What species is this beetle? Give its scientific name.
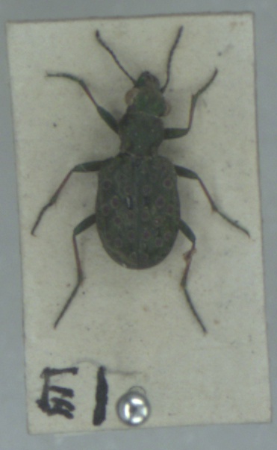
Elaphrus riparius
